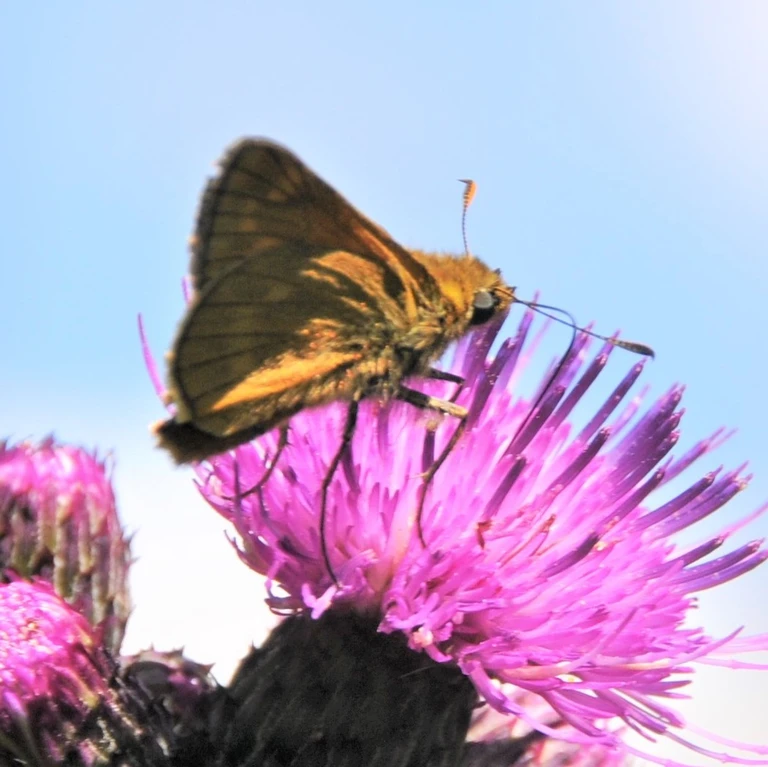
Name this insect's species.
Ochlodes sylvanus (also Ochlodes venata)
